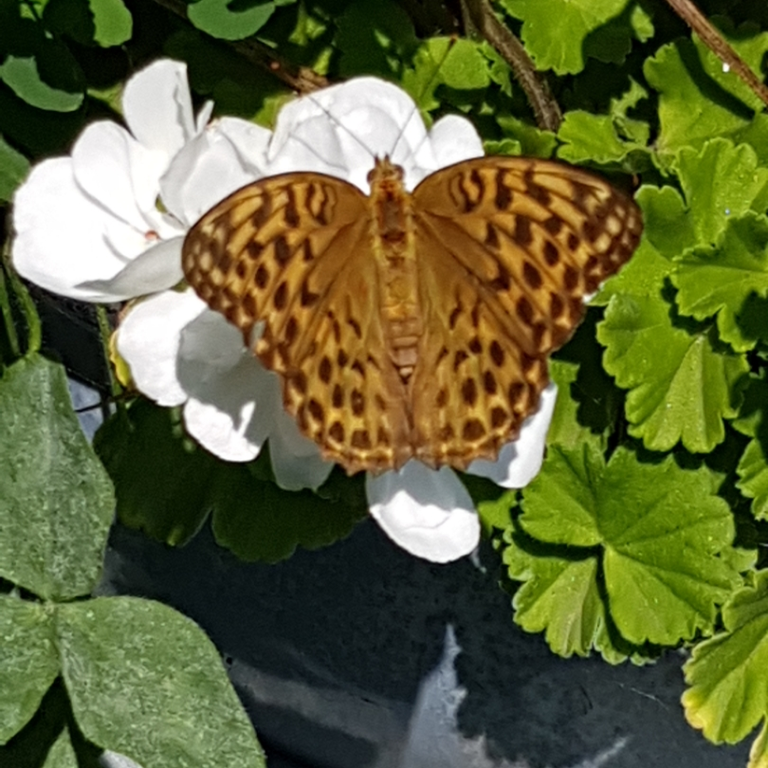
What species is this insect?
Argynnis paphia
